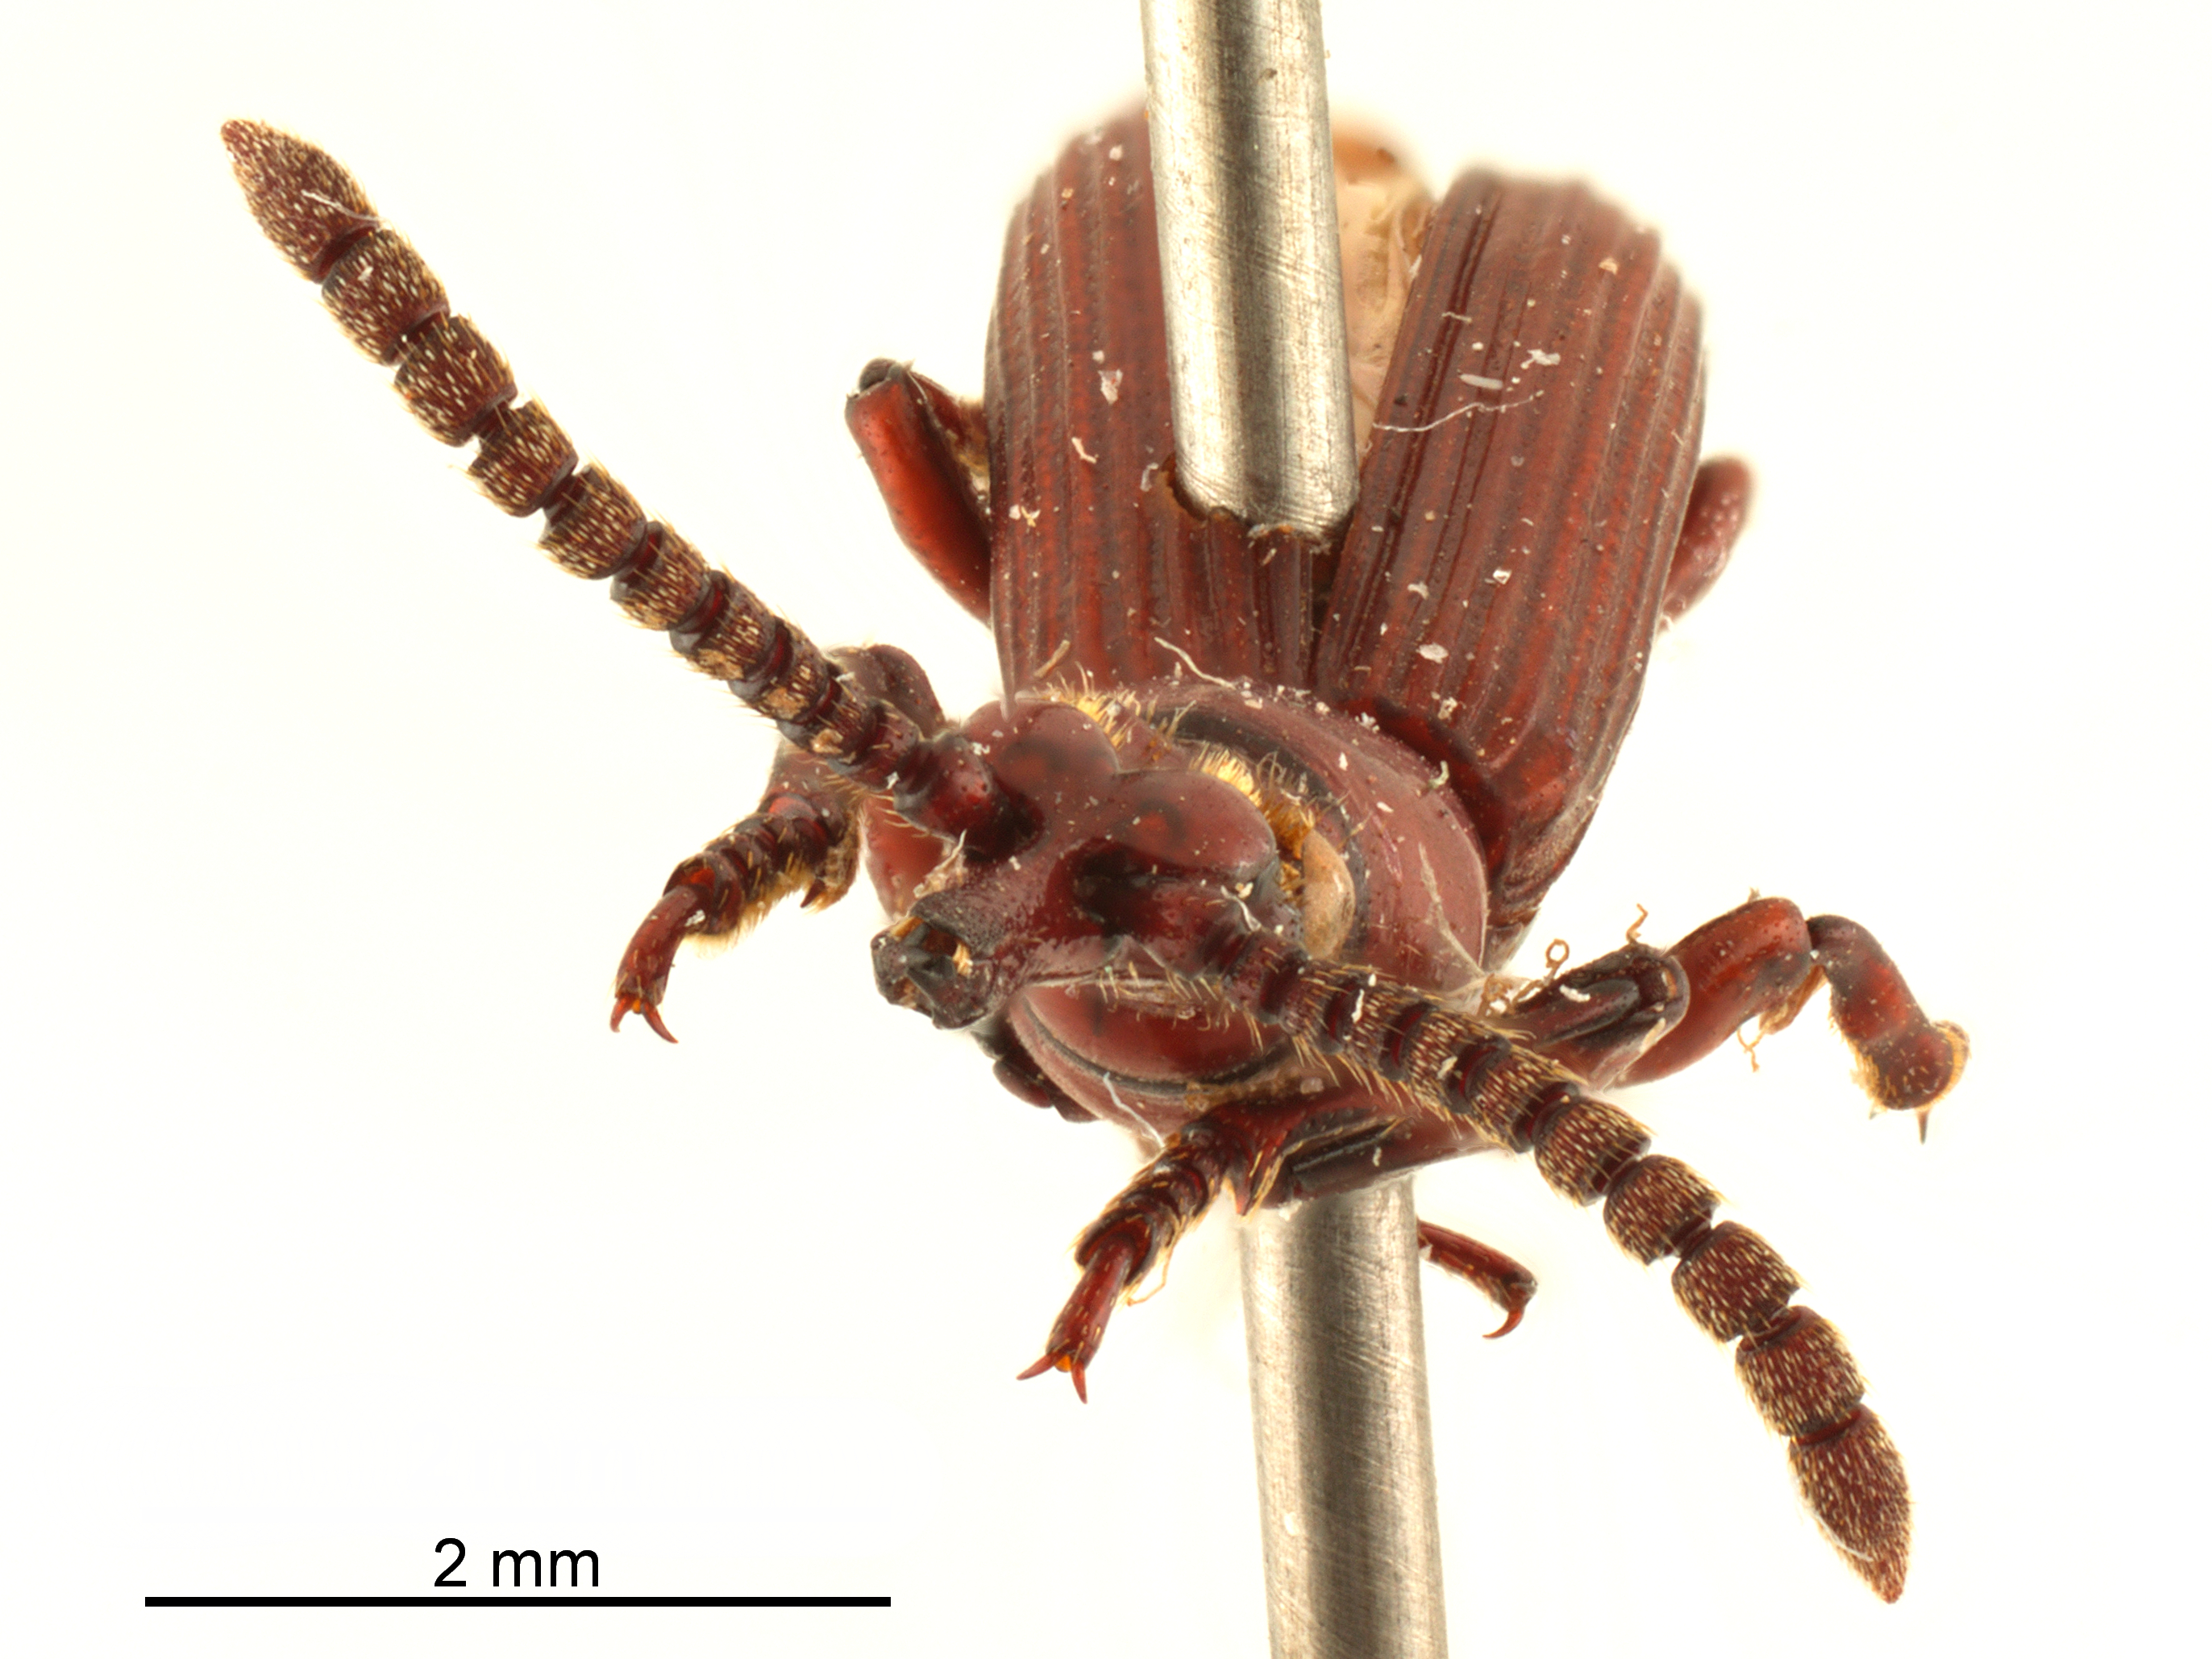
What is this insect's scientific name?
Amorphocephala imitator
